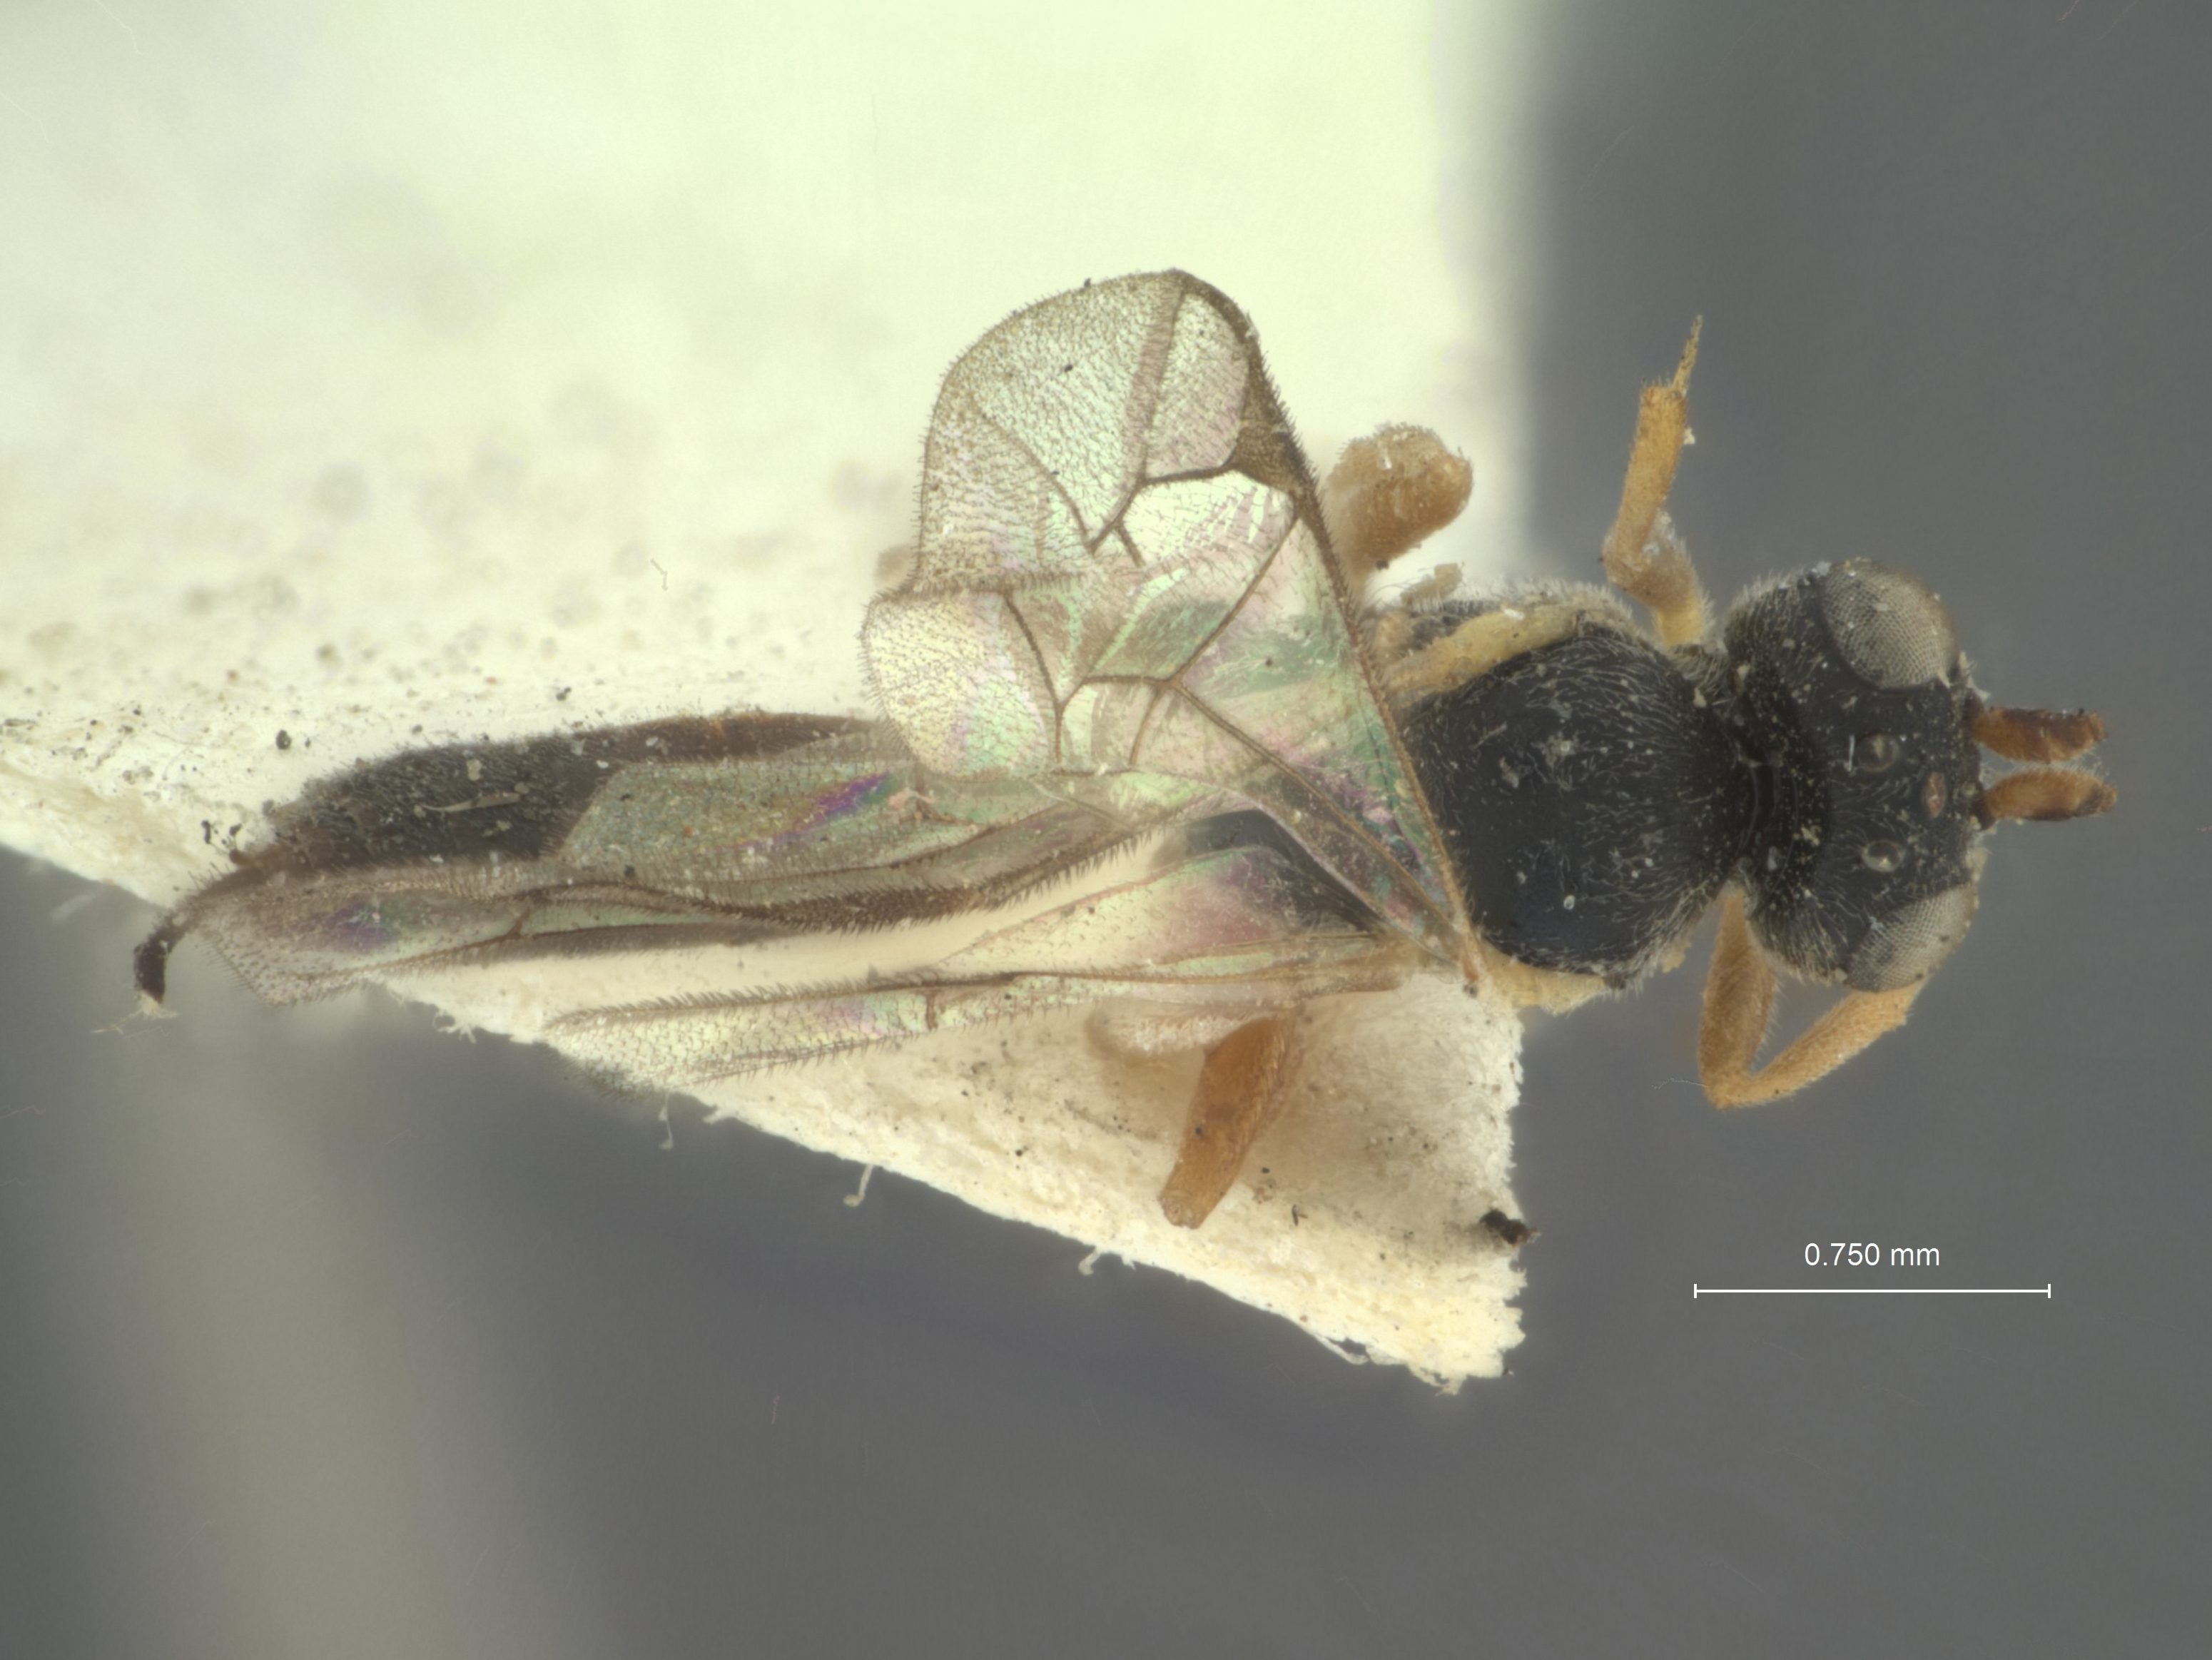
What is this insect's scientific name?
Limneria salicicola
